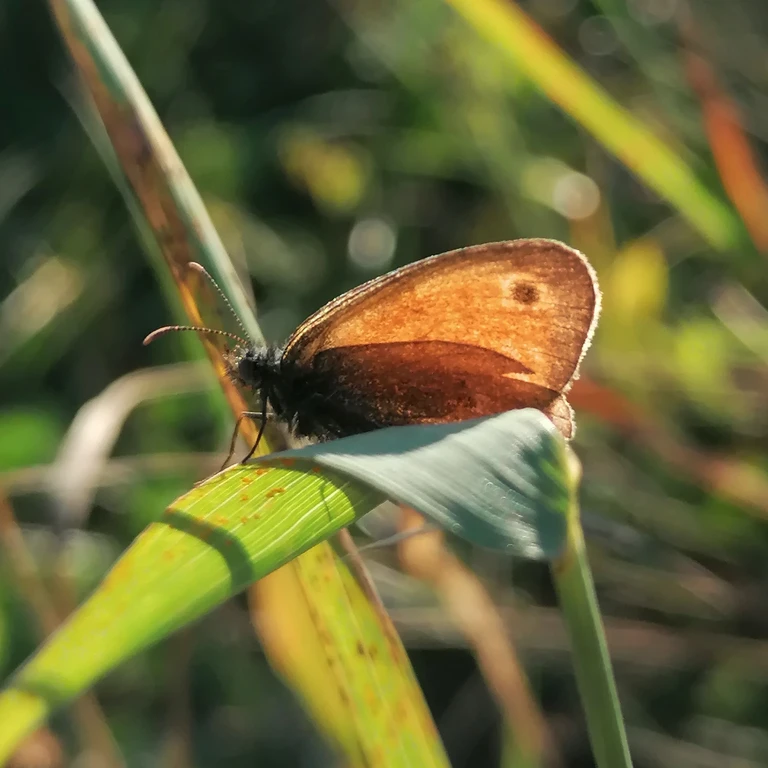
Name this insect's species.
Coenonympha pamphilus
